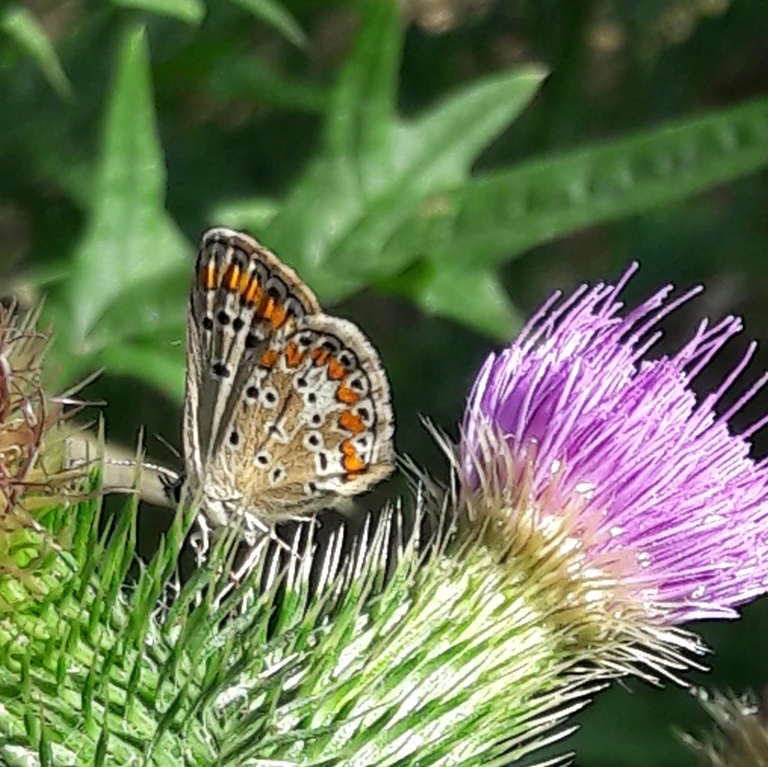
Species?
Aricia agestis/artaxerxes
